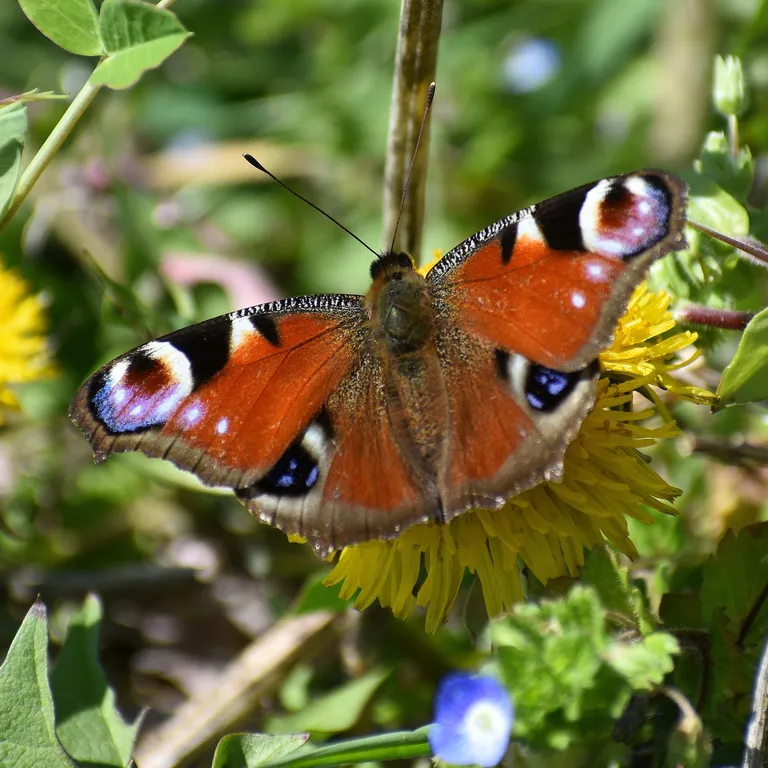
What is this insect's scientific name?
Aglais io
